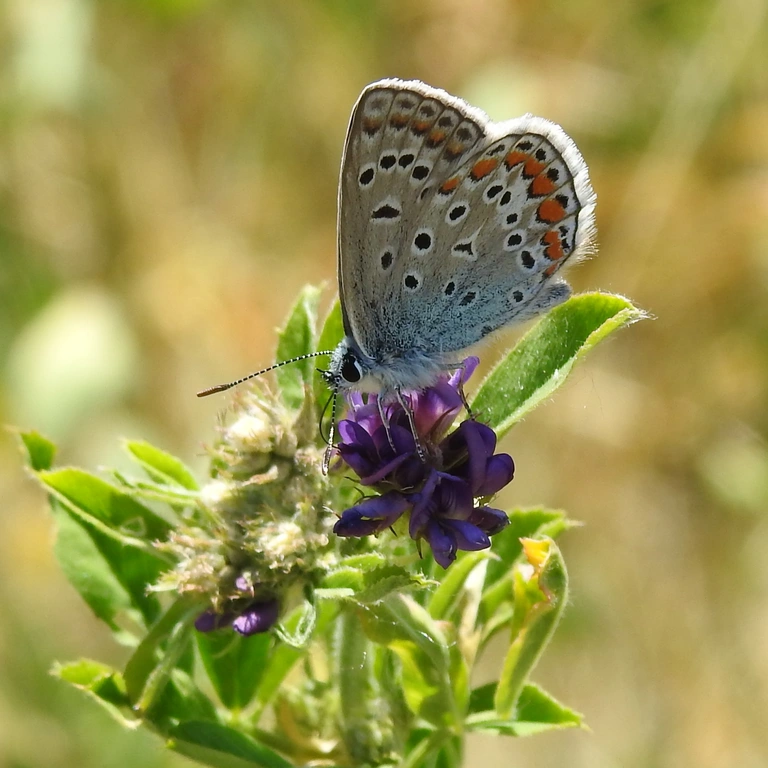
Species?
Polyommatus icarus
